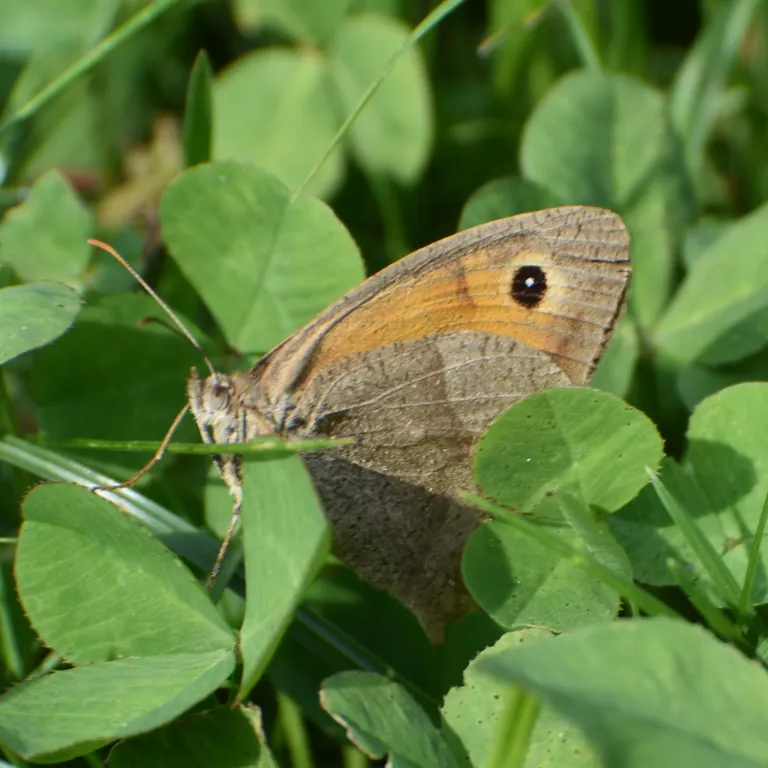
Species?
Maniola jurtina
